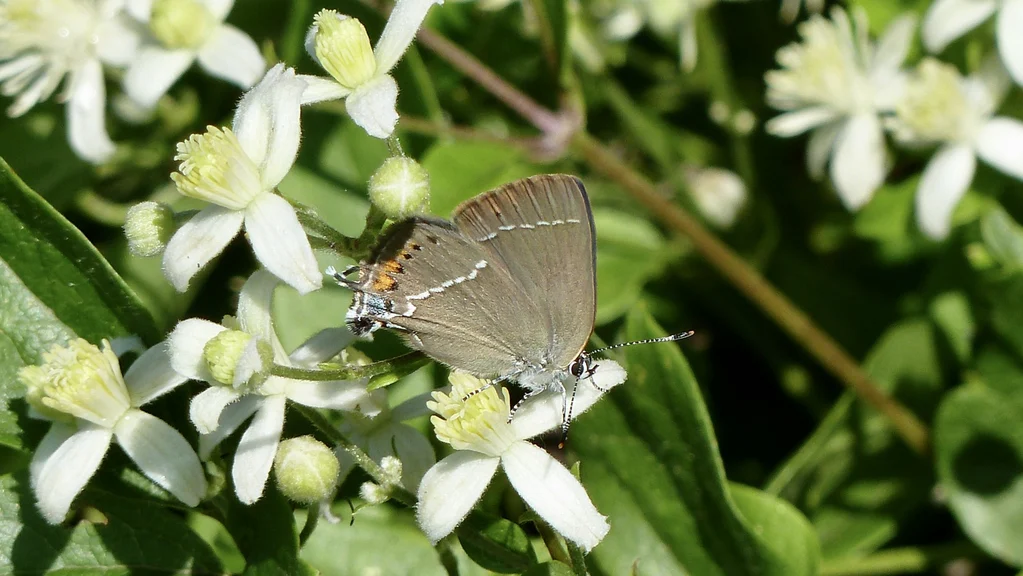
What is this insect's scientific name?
Satyrium spini (also Tuttiola spini)
